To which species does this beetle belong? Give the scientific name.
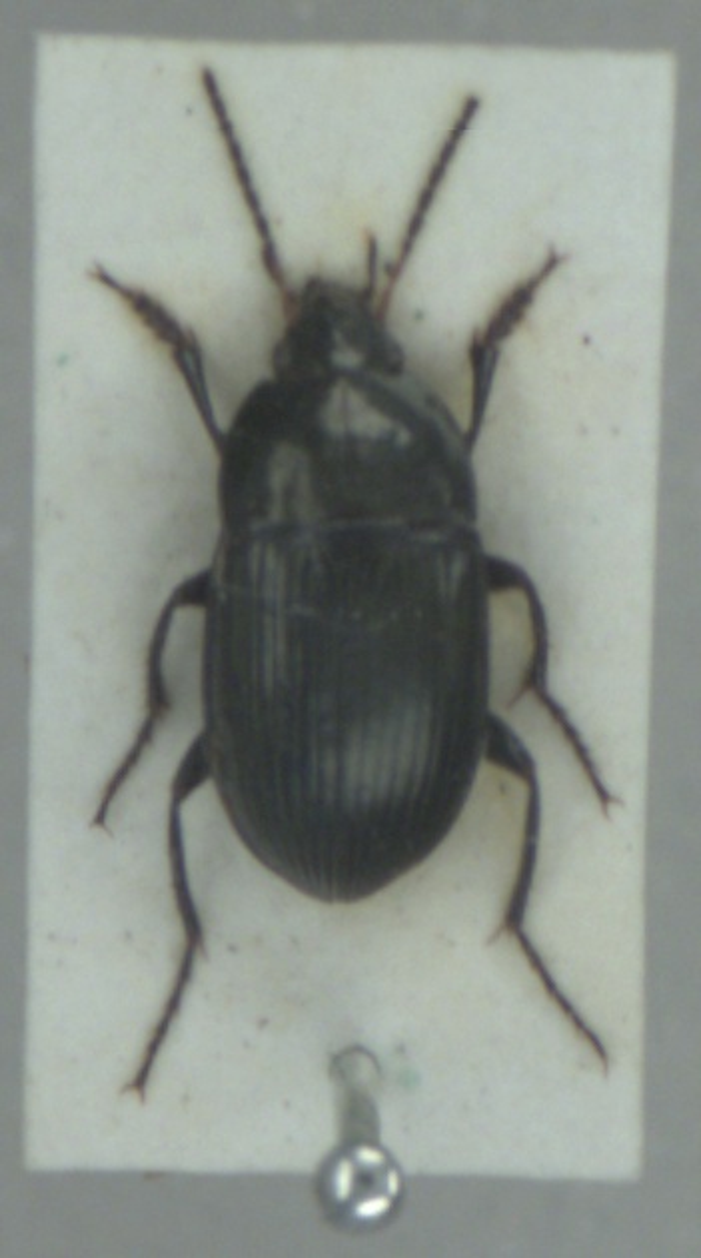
Amara ovata
